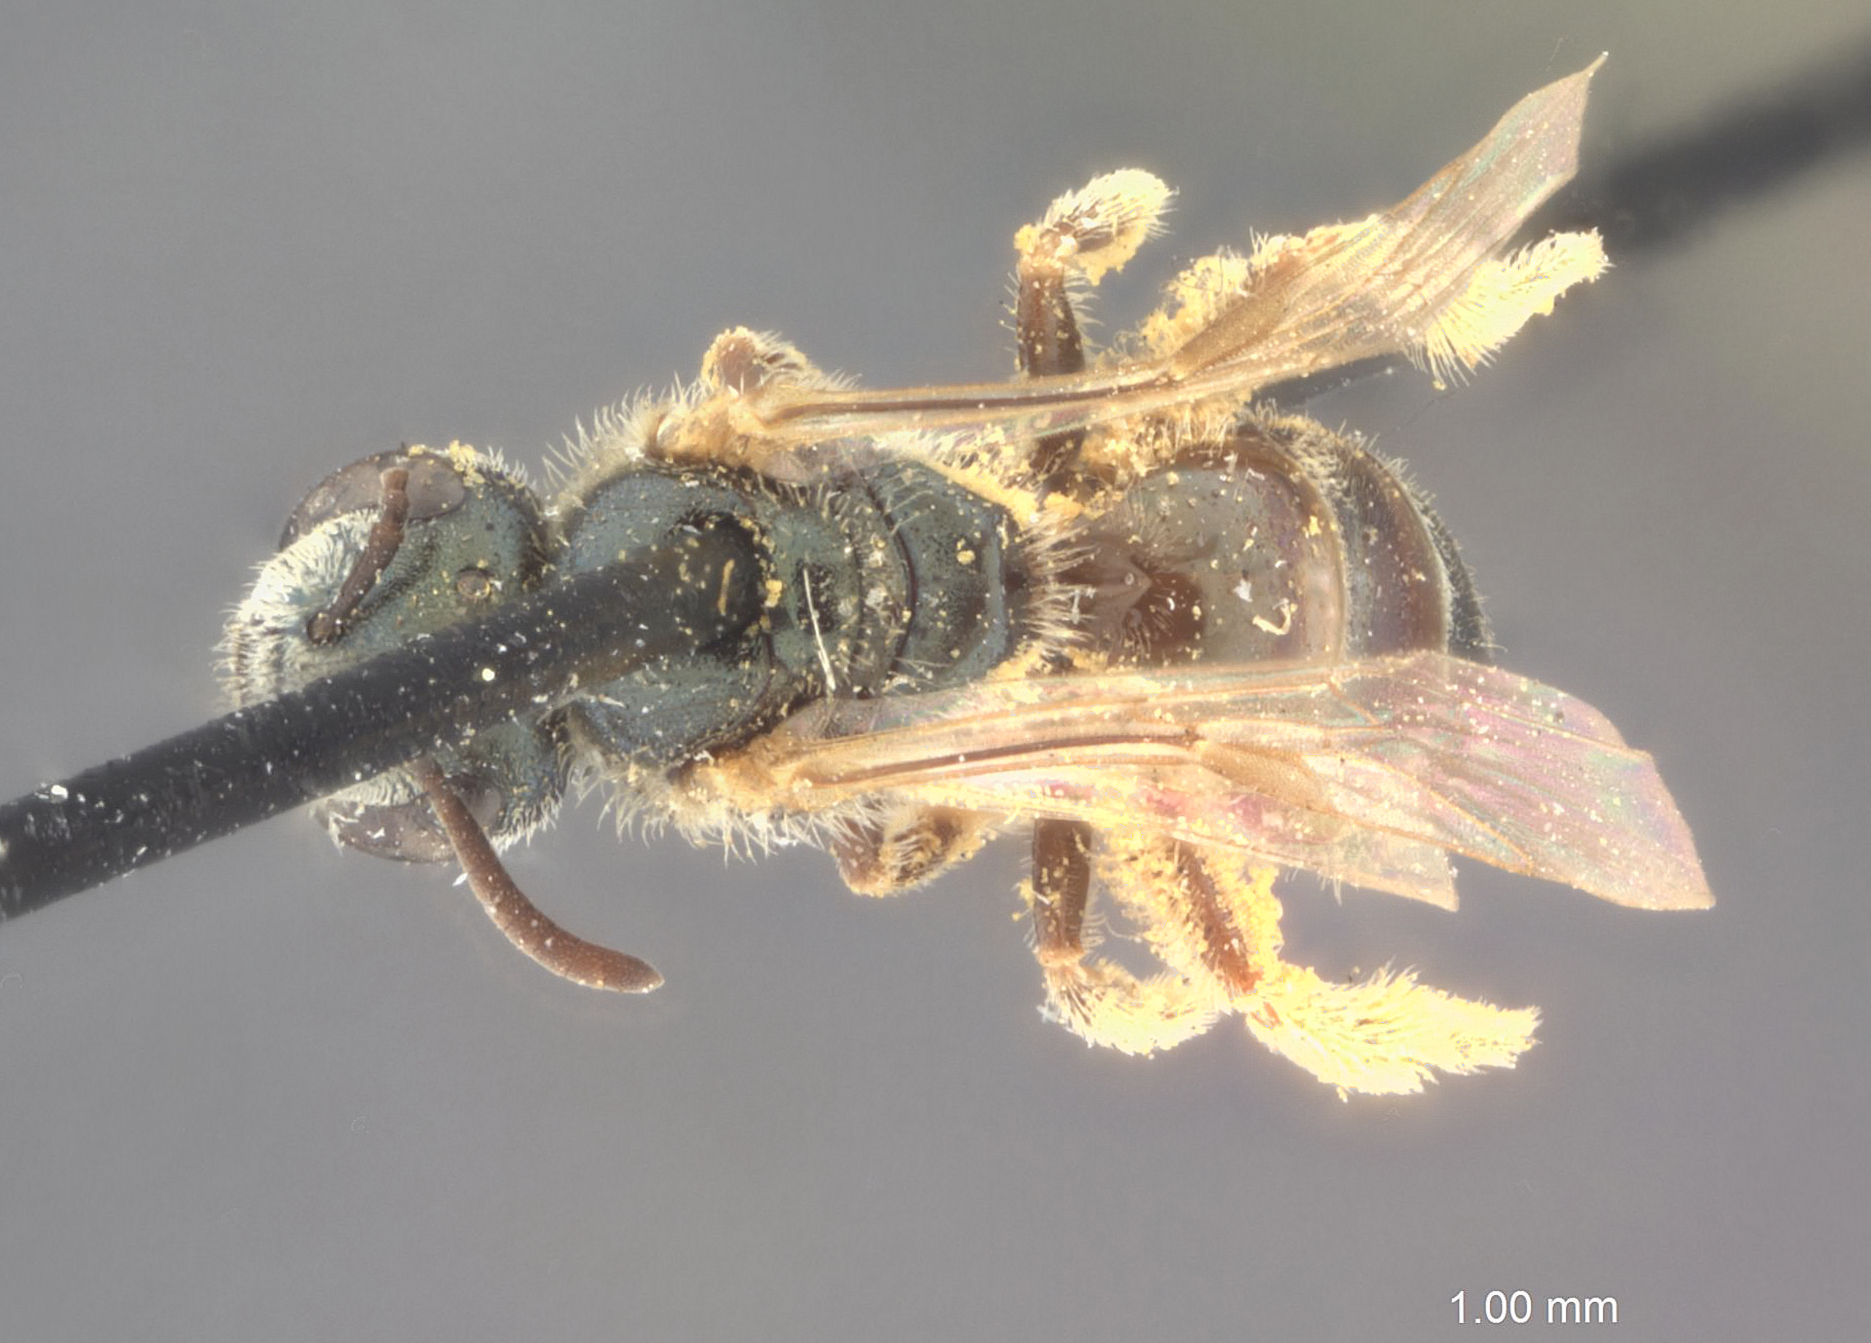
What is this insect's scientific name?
Halictus vintonensis
